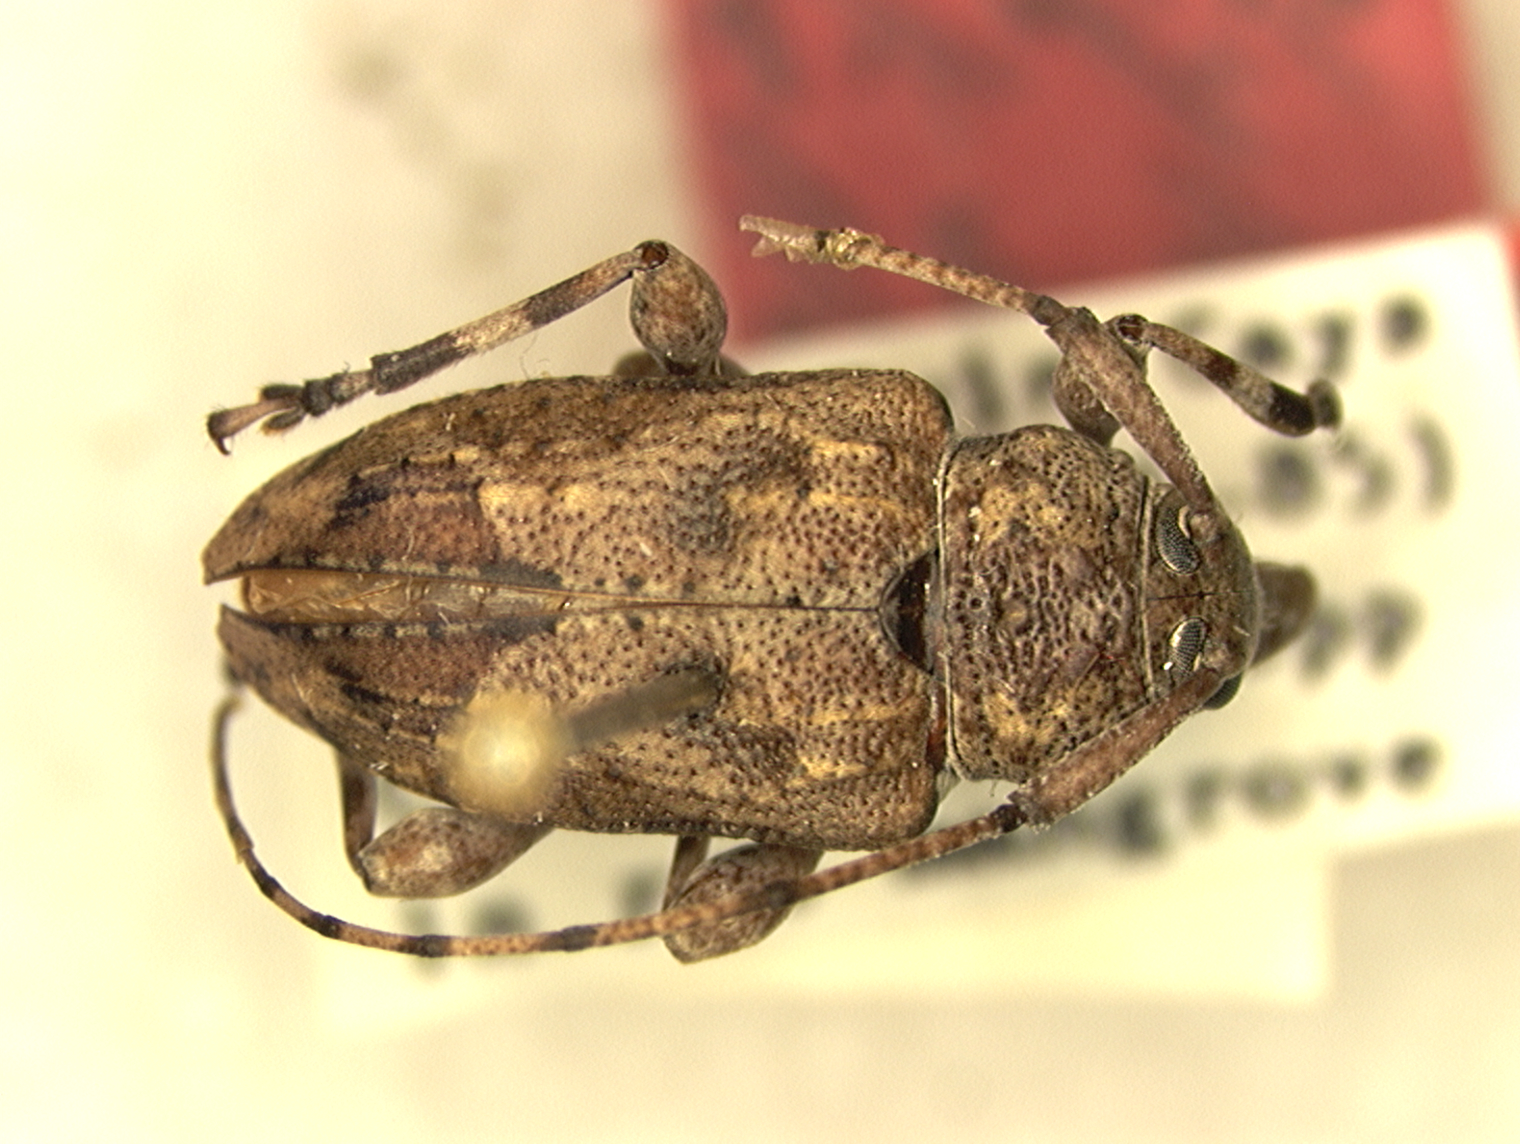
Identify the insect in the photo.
Leptostylopsis latus
